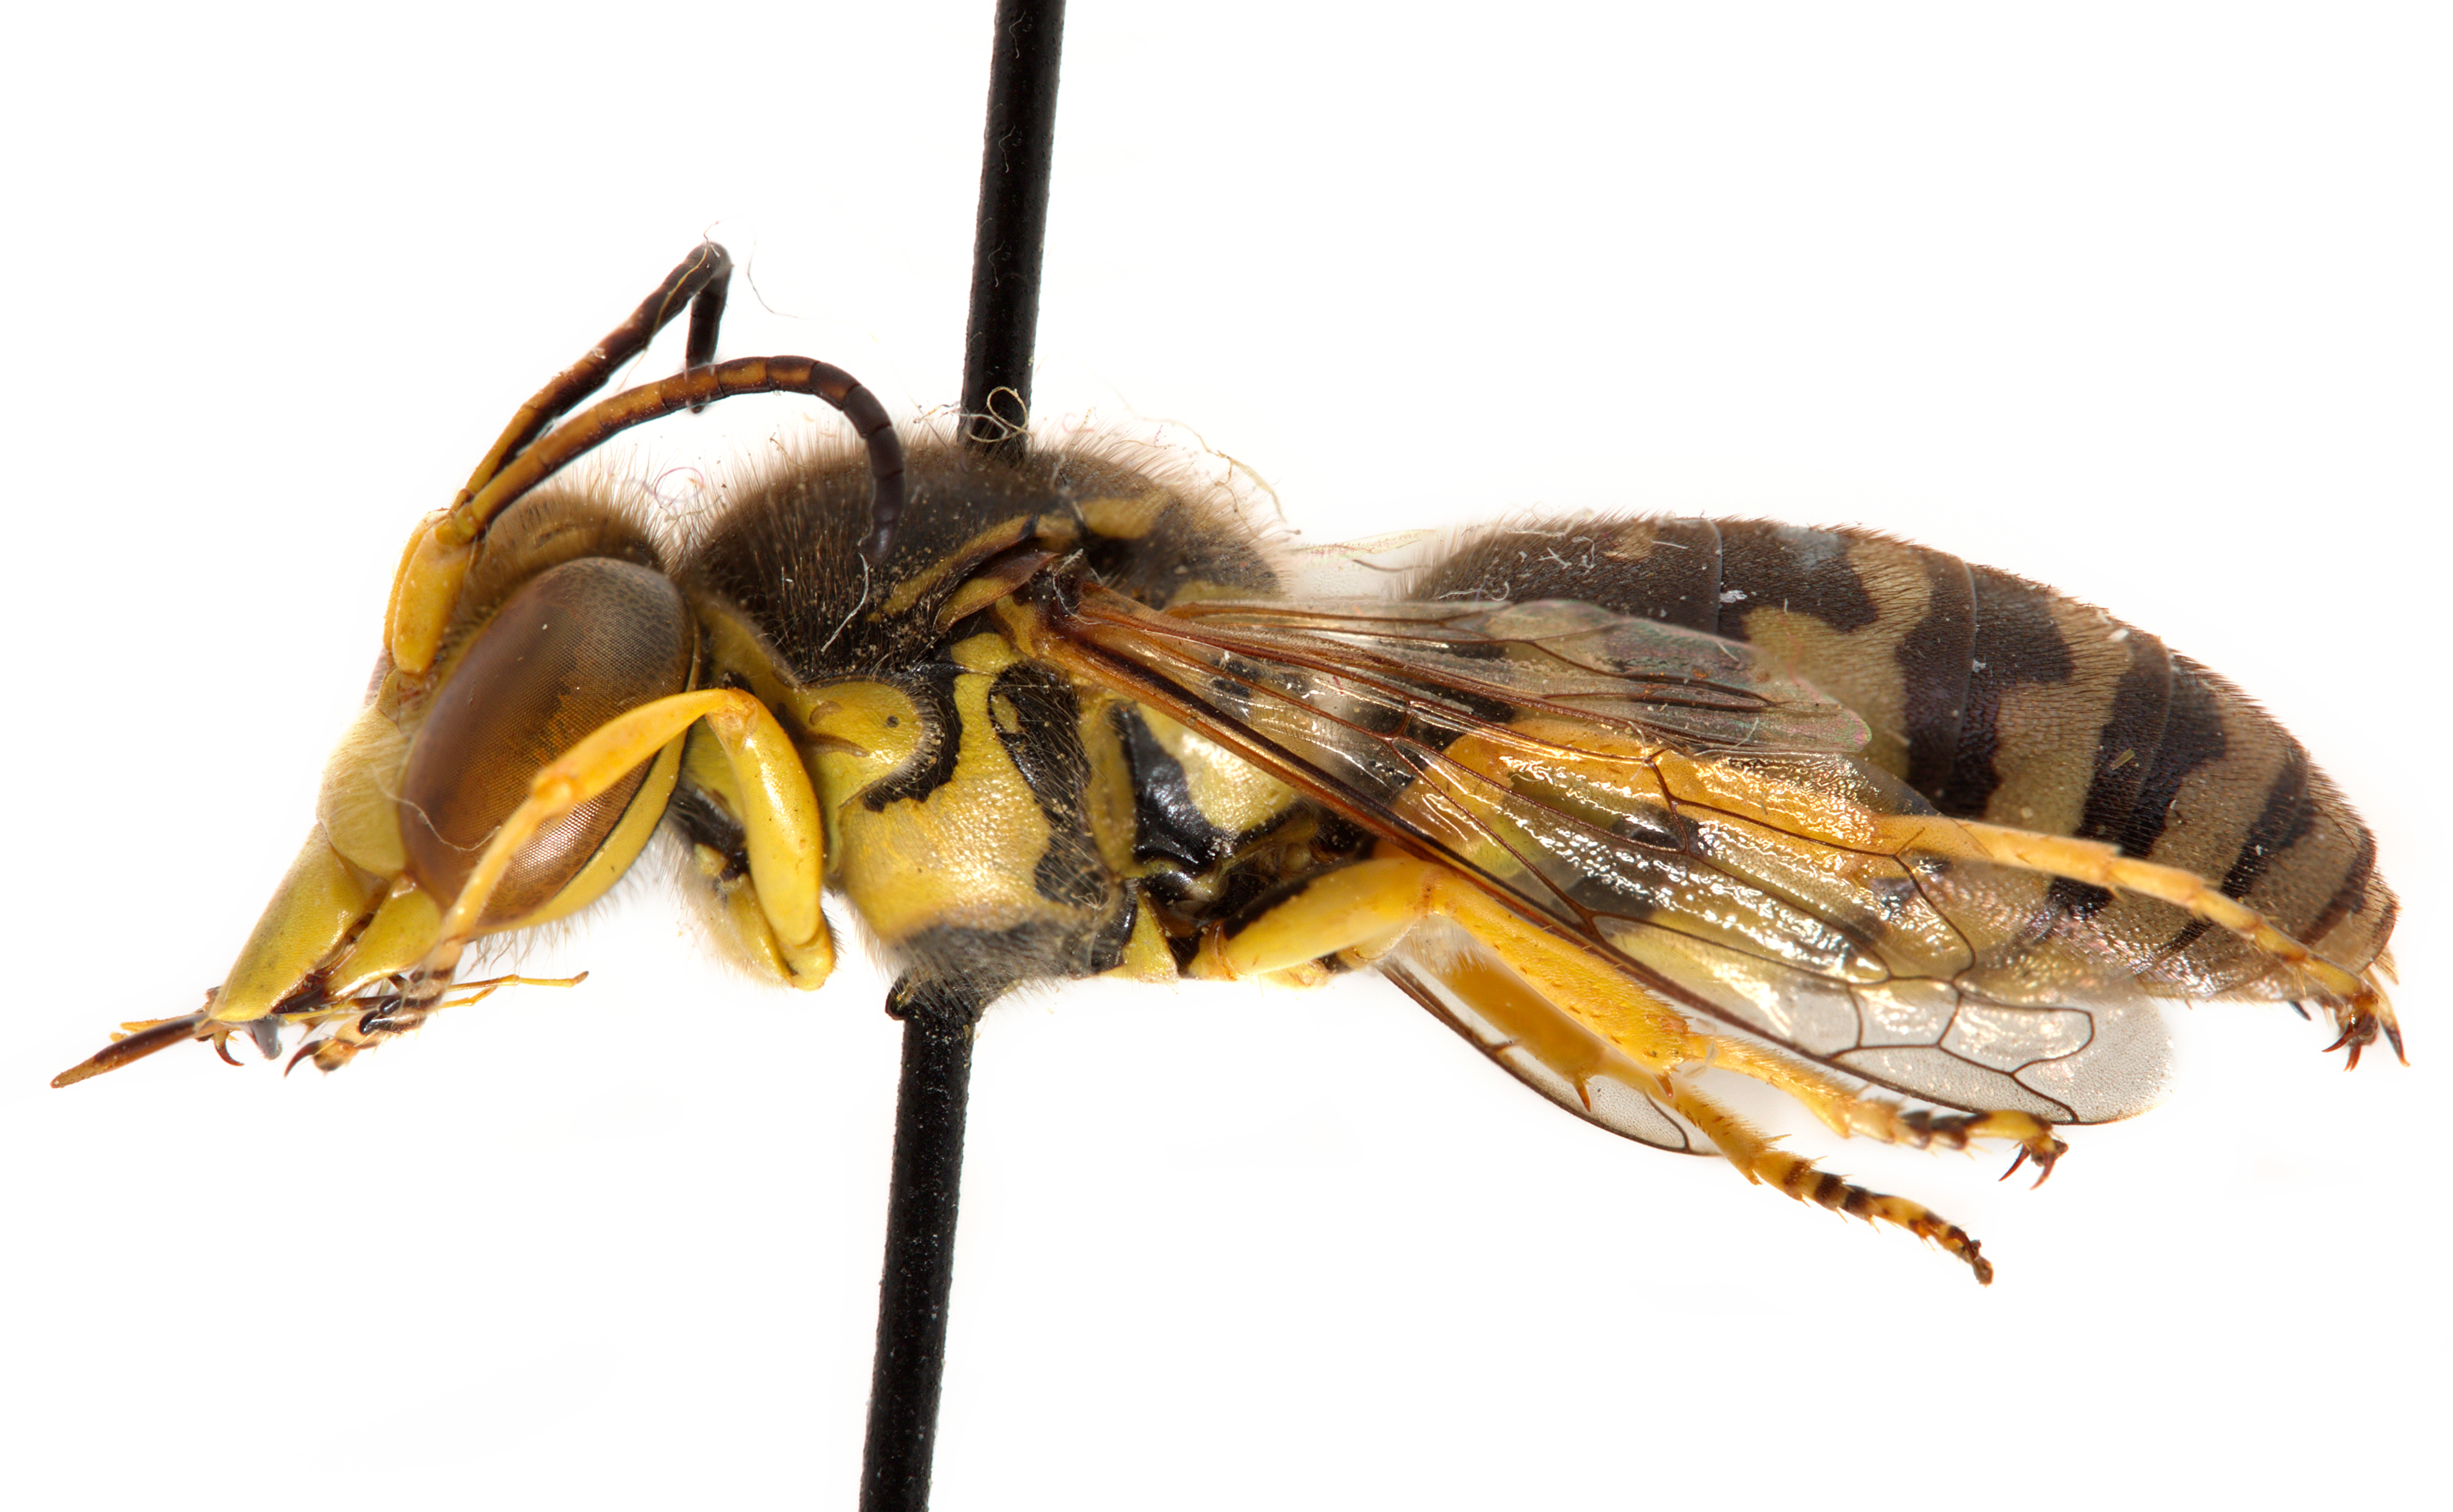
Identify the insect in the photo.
Glenostictia pictifrons
